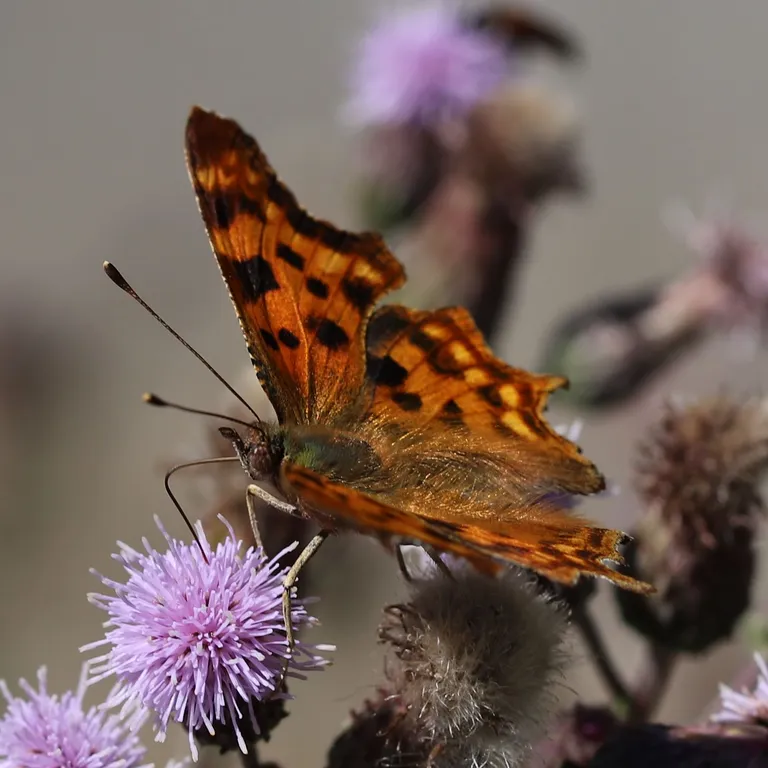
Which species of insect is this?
Polygonia c-album
